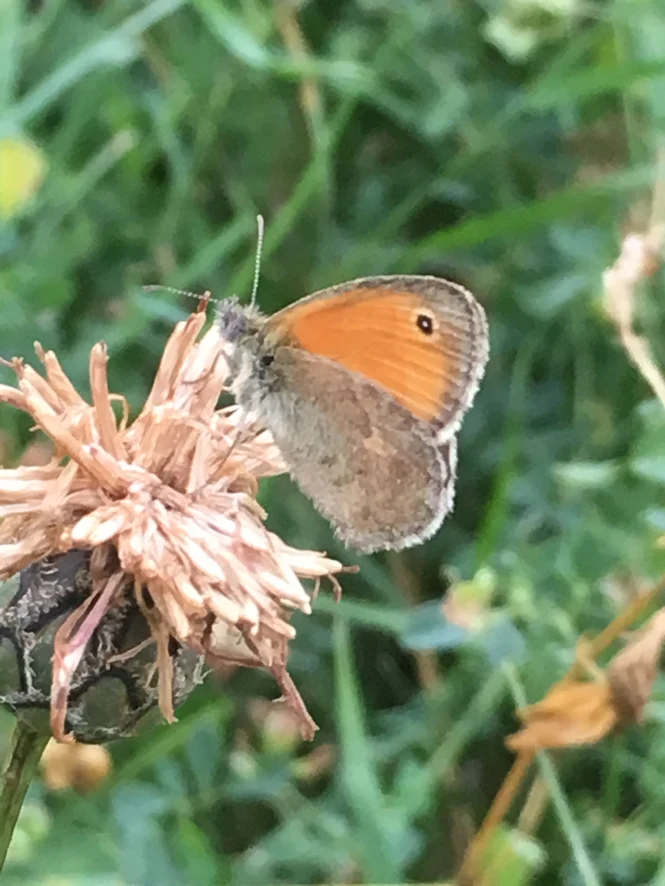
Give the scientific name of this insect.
Coenonympha pamphilus
